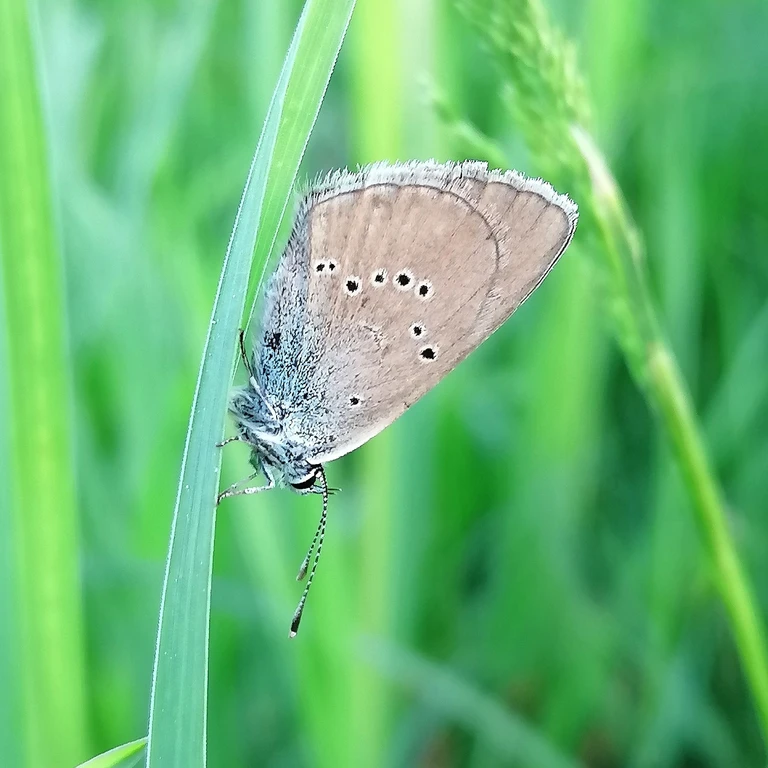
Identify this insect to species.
Cyaniris semiargus
